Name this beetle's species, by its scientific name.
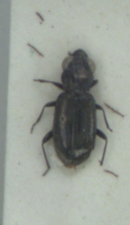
Notiophilus aquaticus
